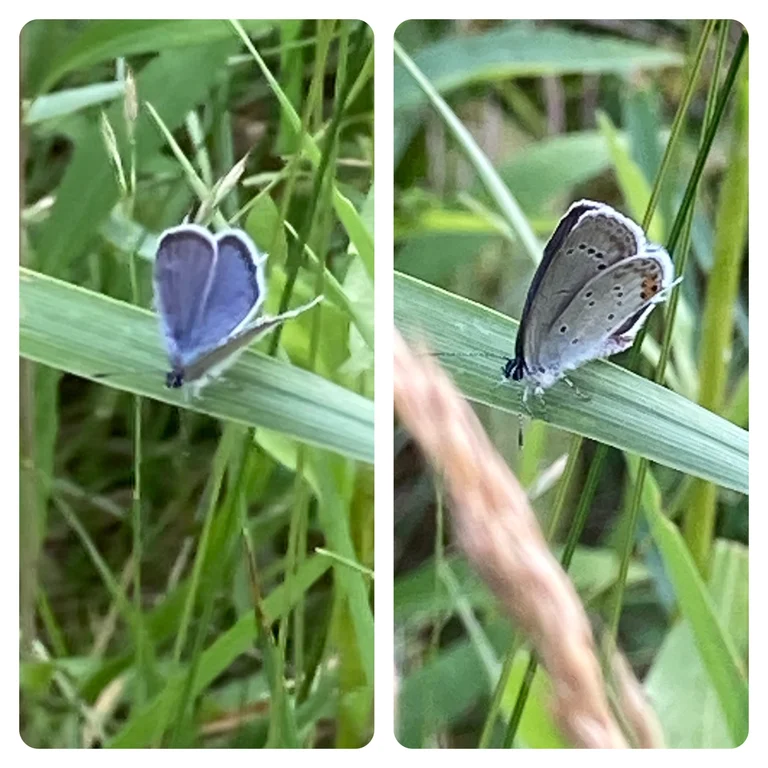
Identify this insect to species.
Cupido argiades (also Elkalyce argiades)
